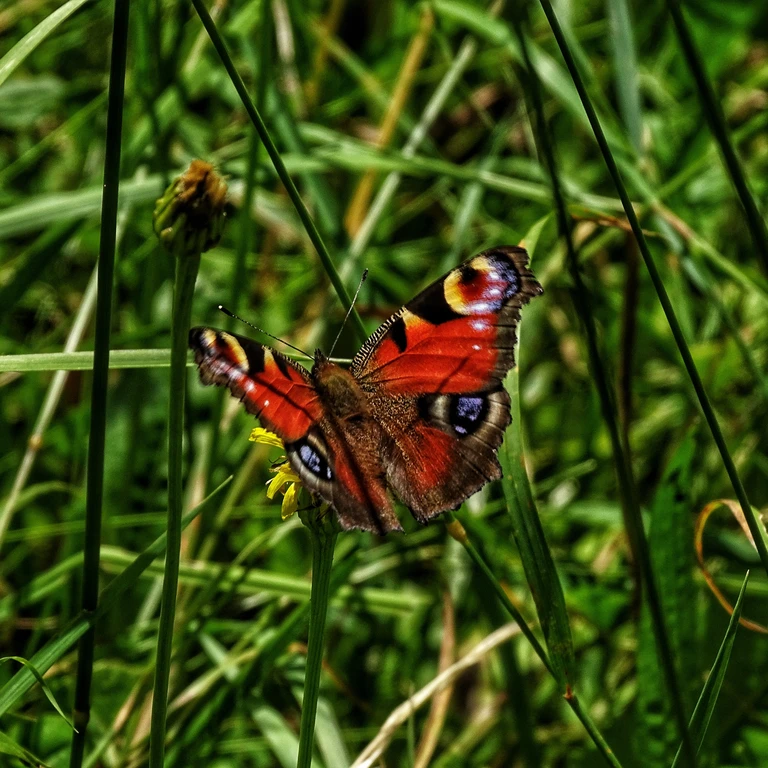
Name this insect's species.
Aglais io
